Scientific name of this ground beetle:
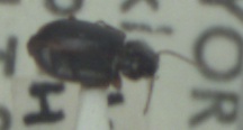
Bradycellus ruficollis
